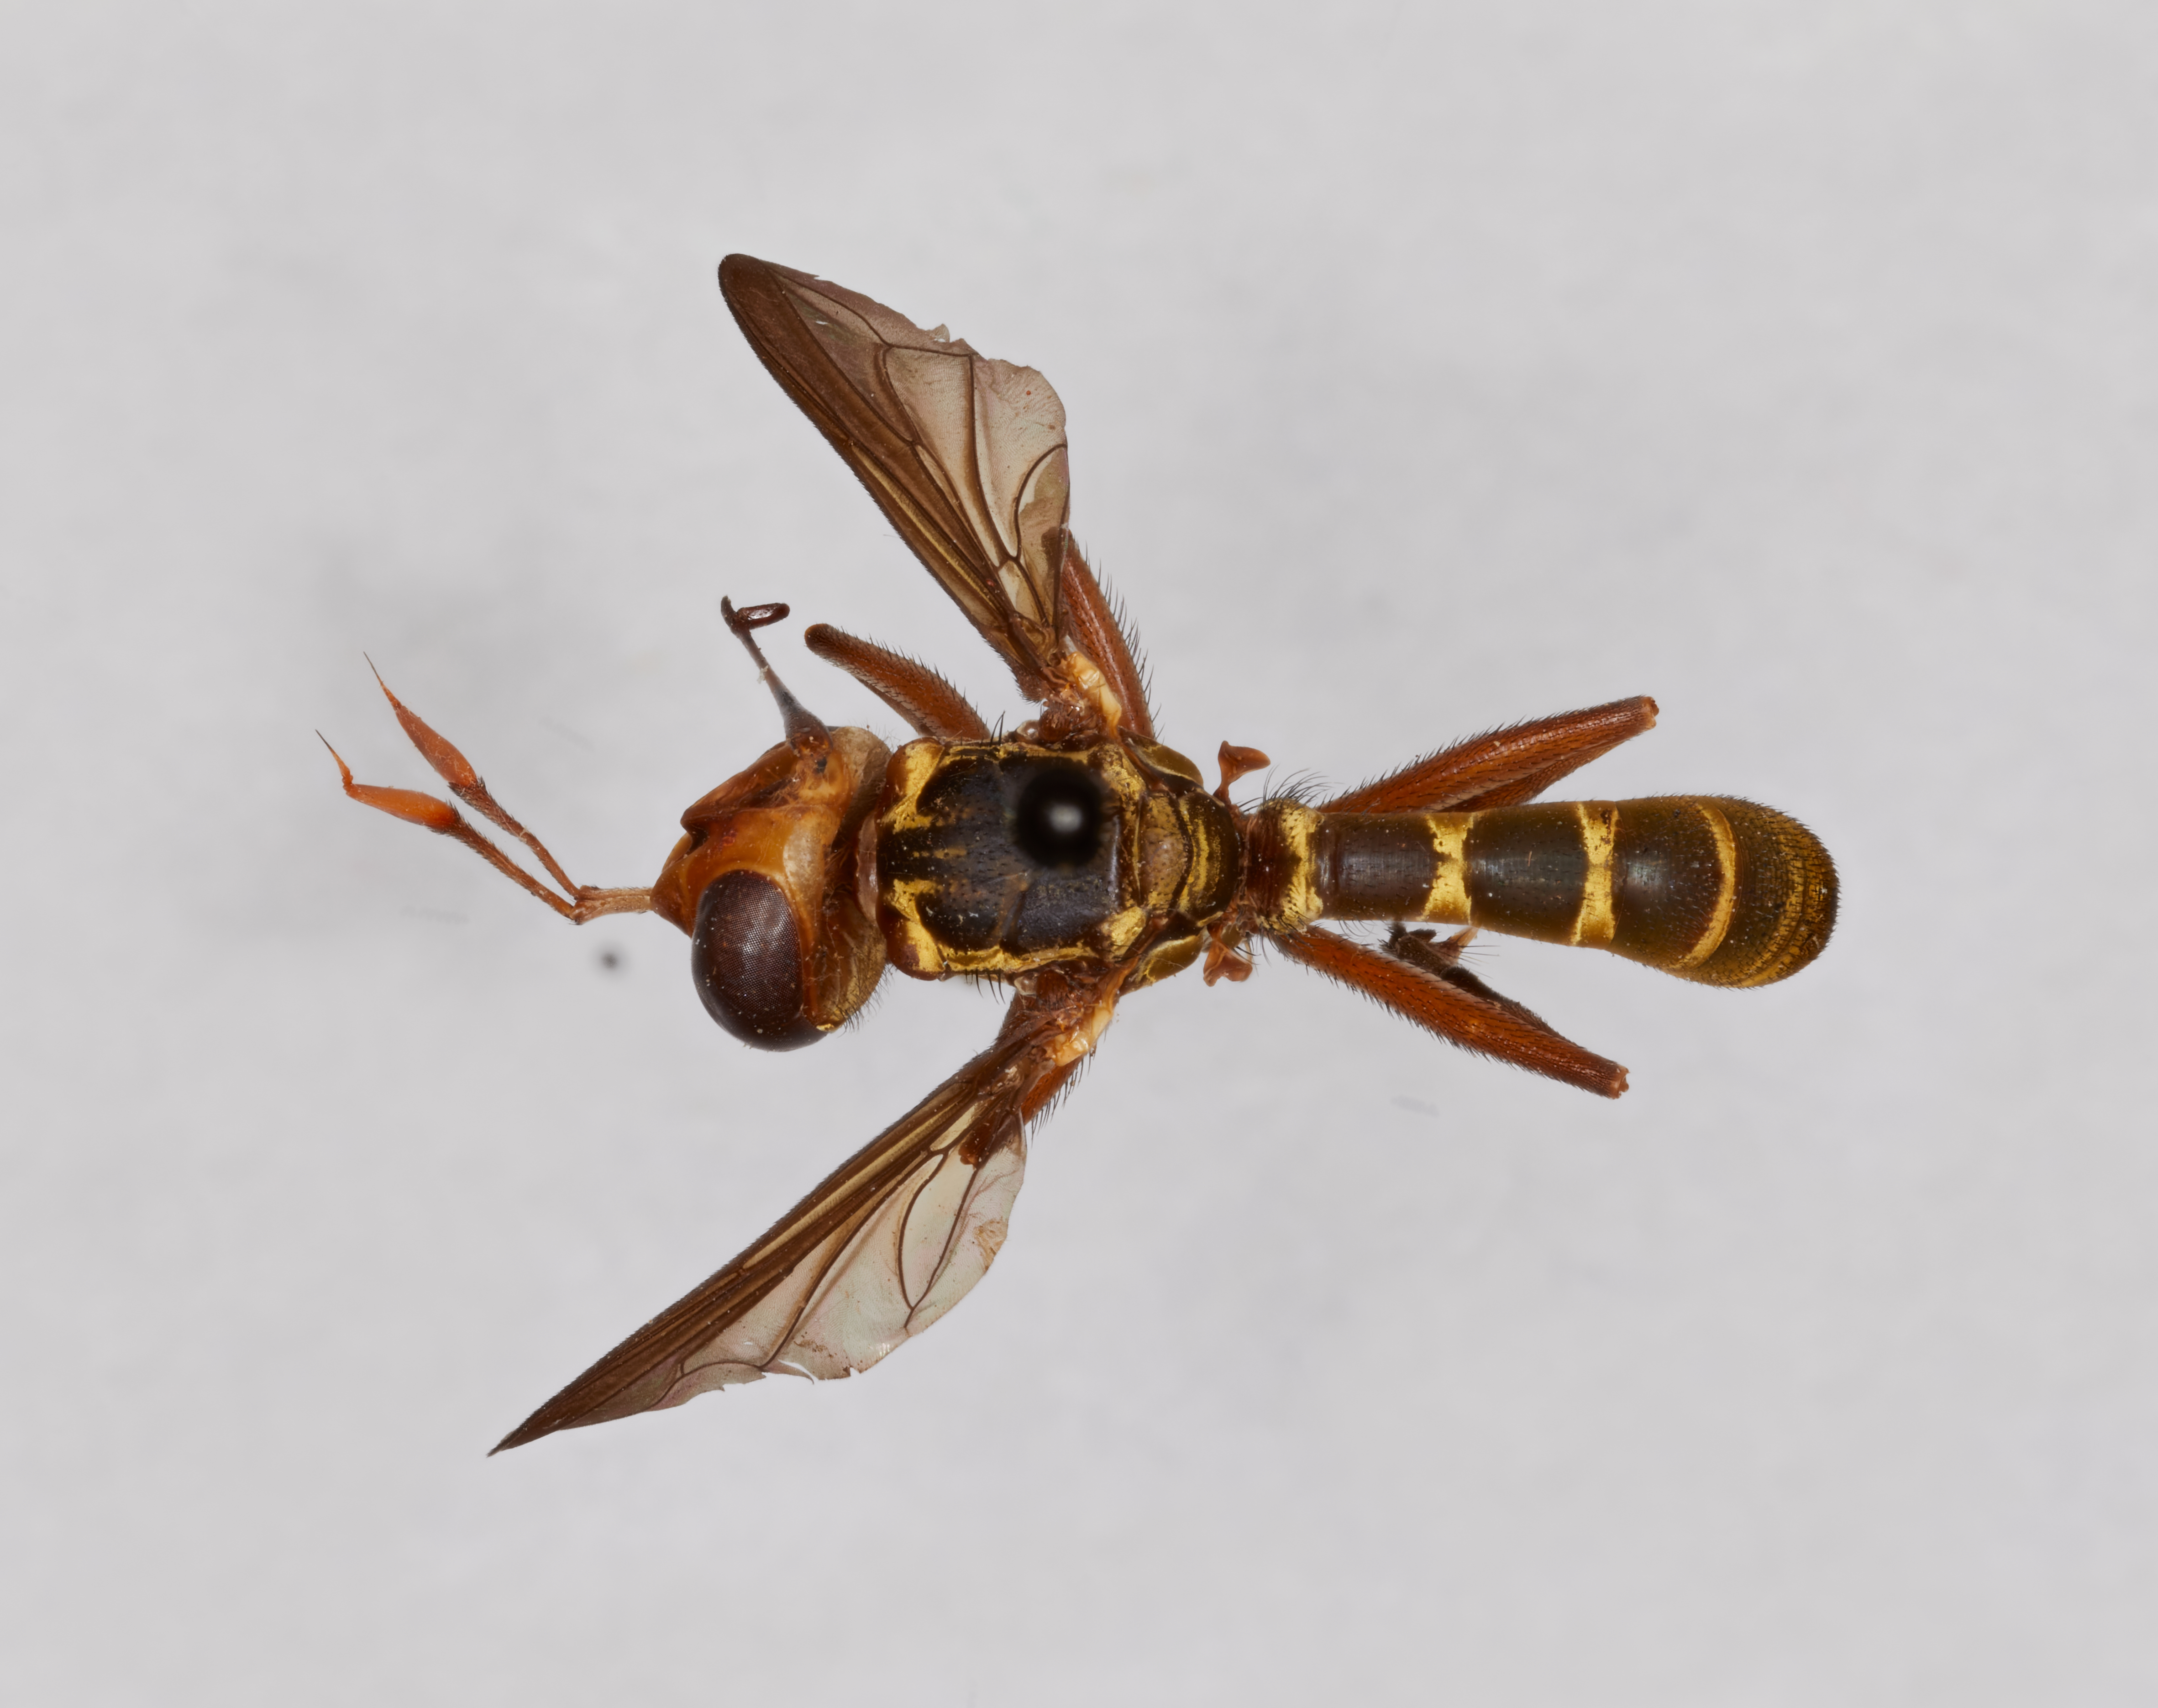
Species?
Conops bakeri
